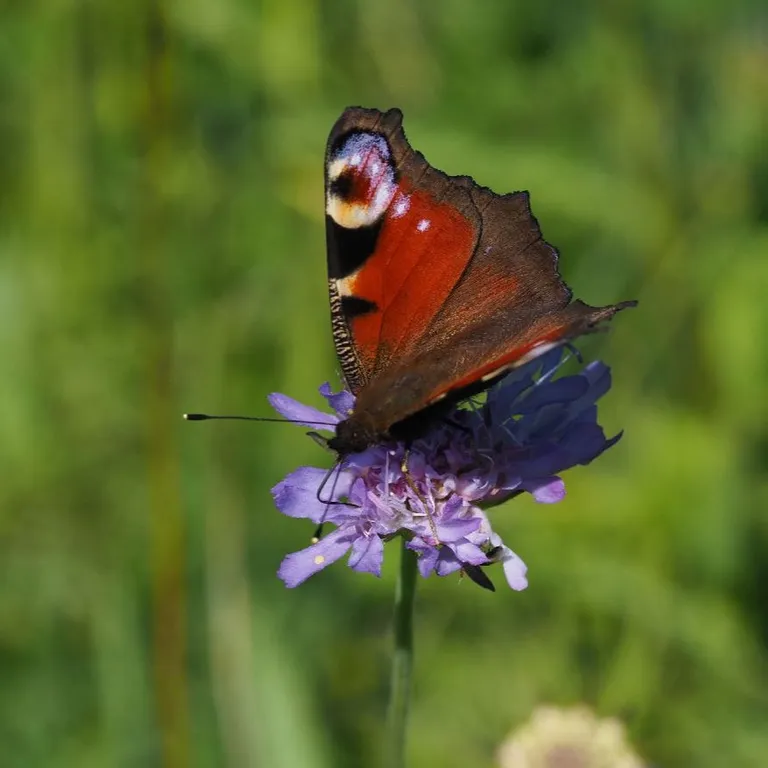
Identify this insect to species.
Aglais io
